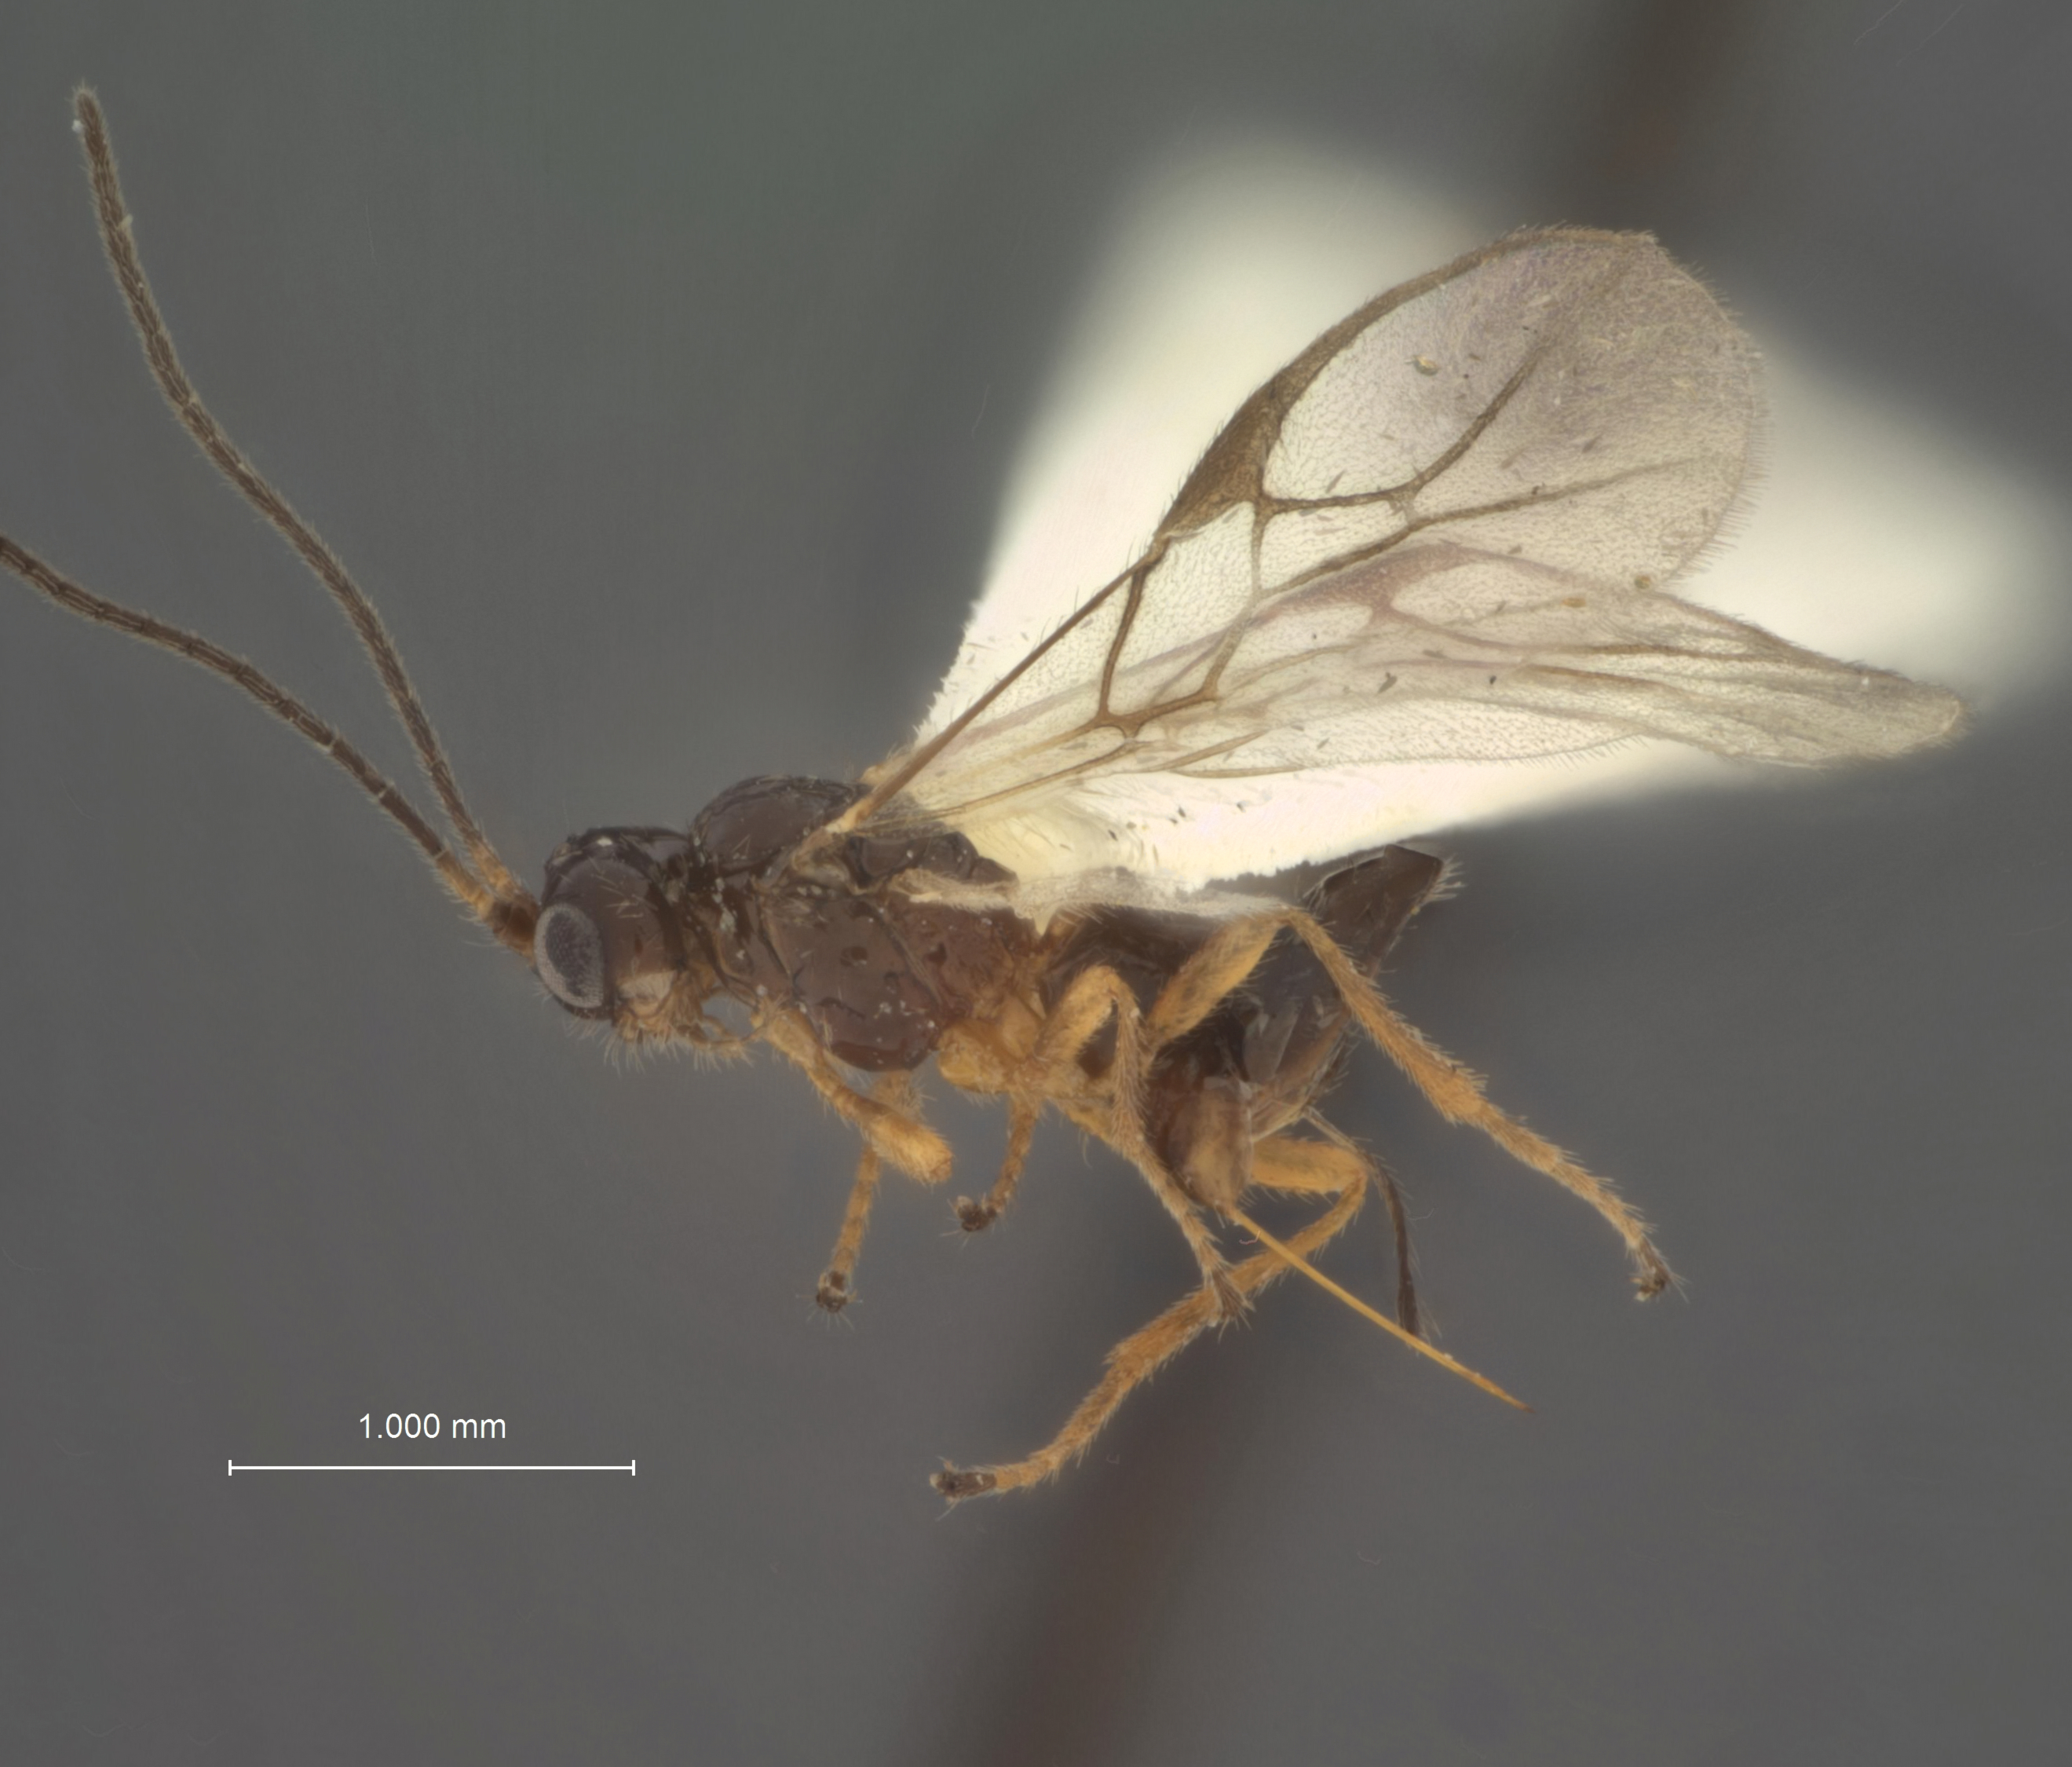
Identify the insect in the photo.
Aphaereta marshi
